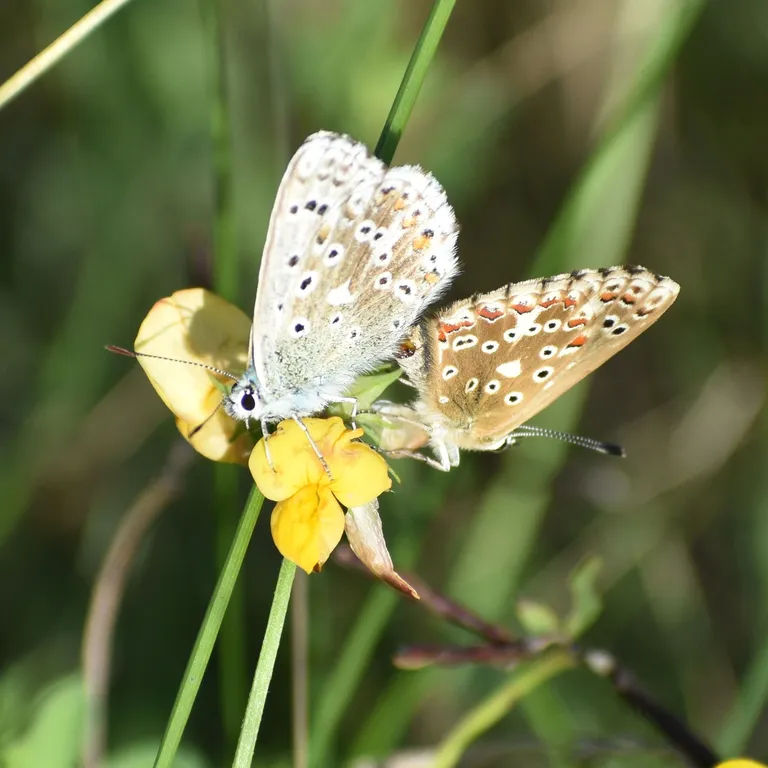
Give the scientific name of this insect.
Lysandra coridon
